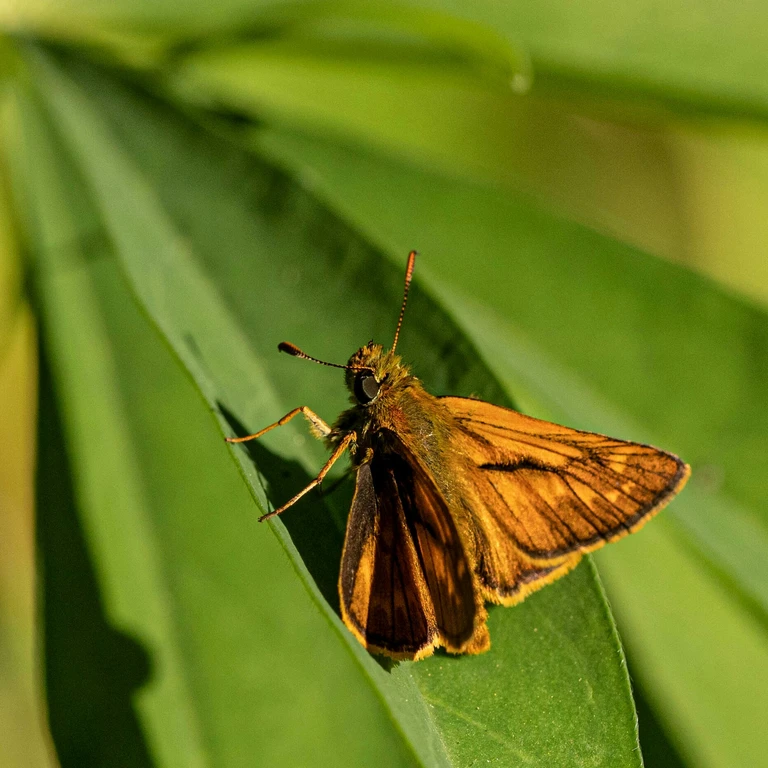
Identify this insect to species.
Ochlodes sylvanus (also Ochlodes venata)
